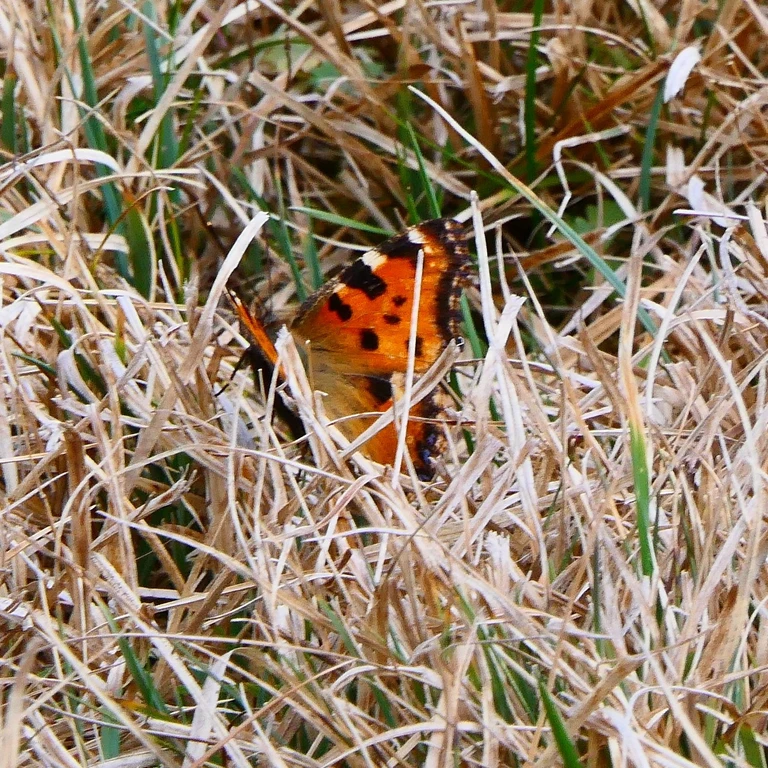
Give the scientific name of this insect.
Nymphalis polychloros
